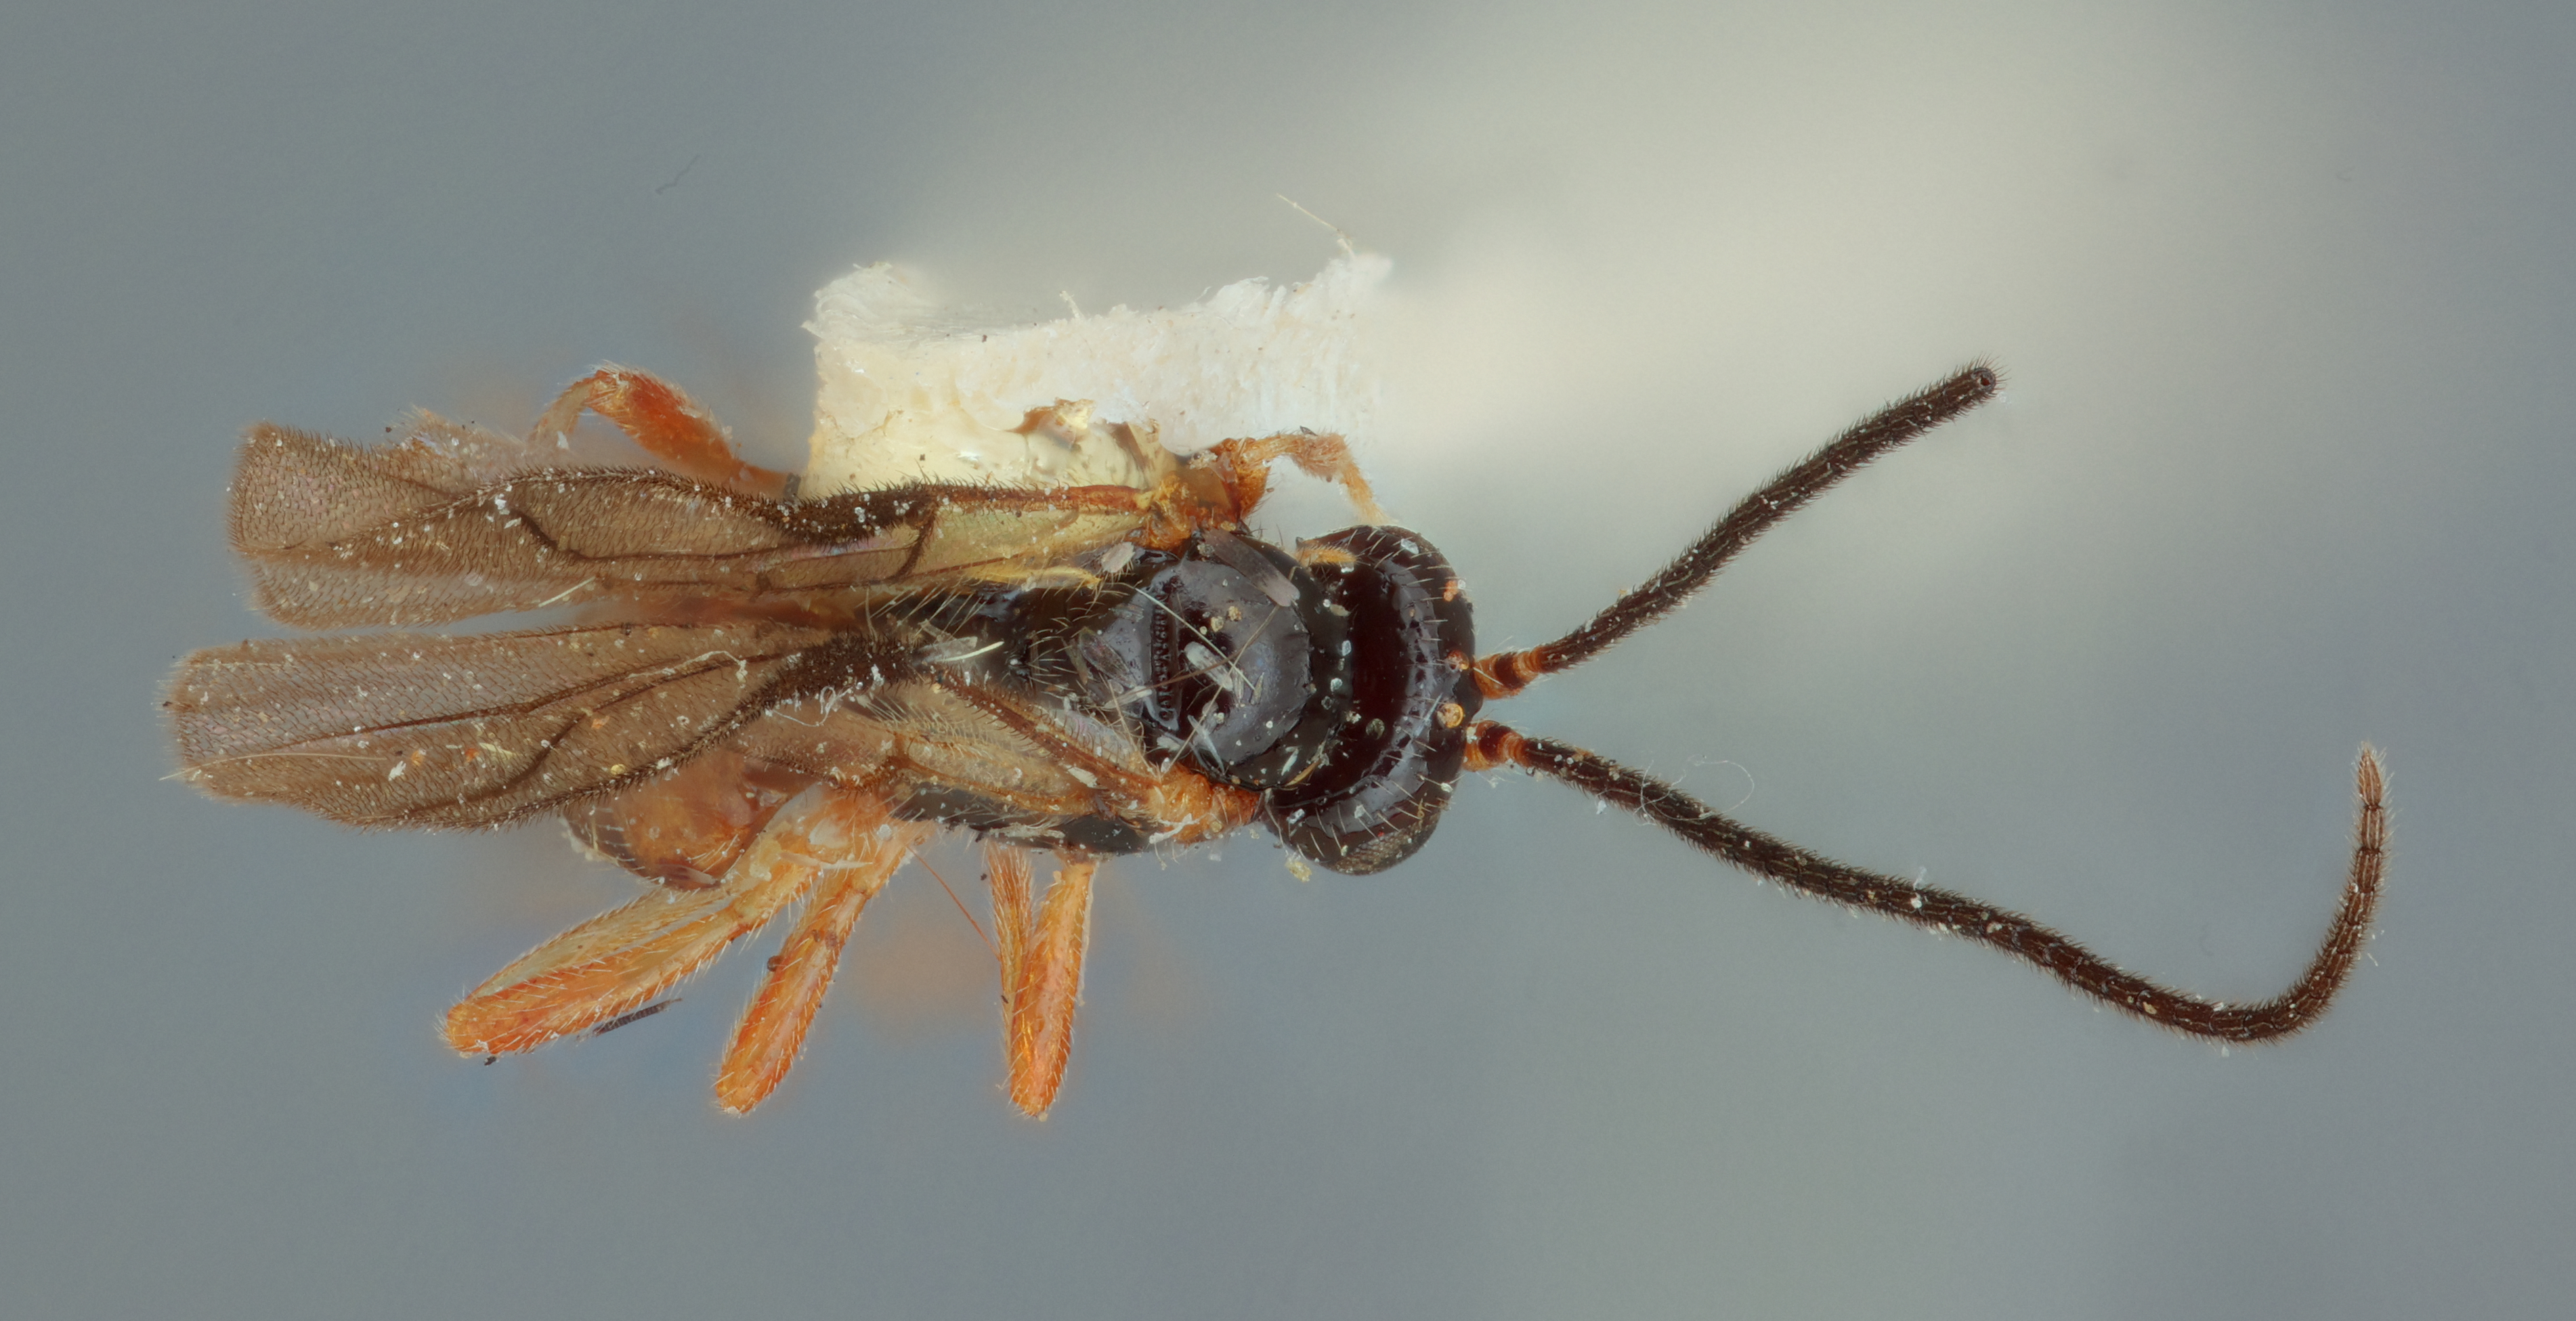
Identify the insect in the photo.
Opius hubbelli
